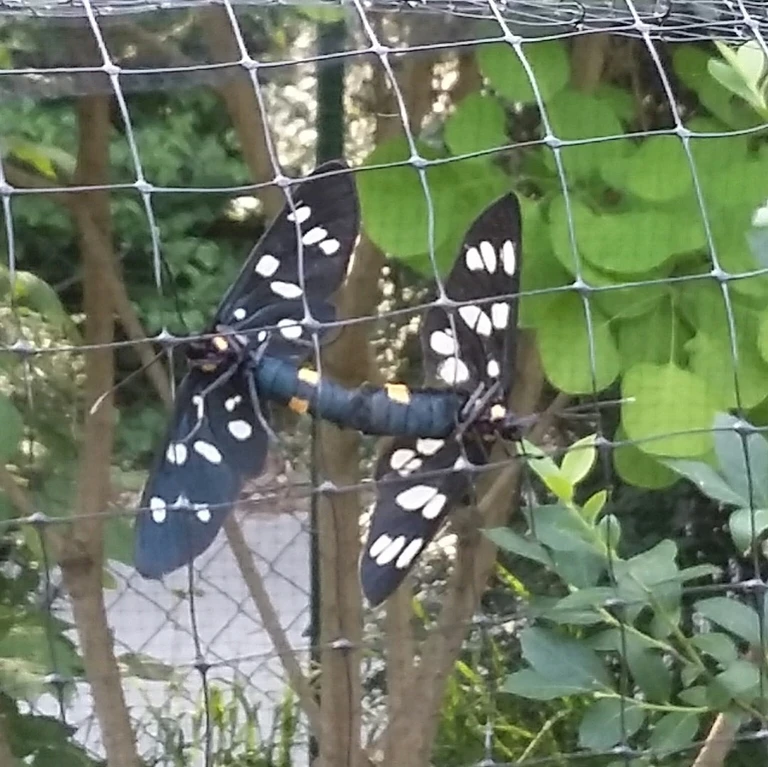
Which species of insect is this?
Amata phegea
